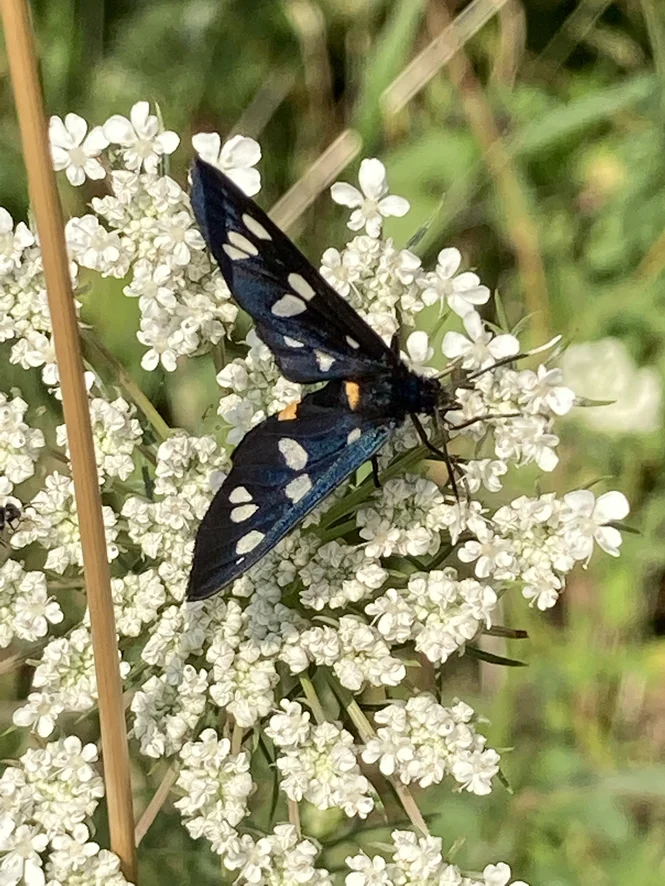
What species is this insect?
Amata phegea
